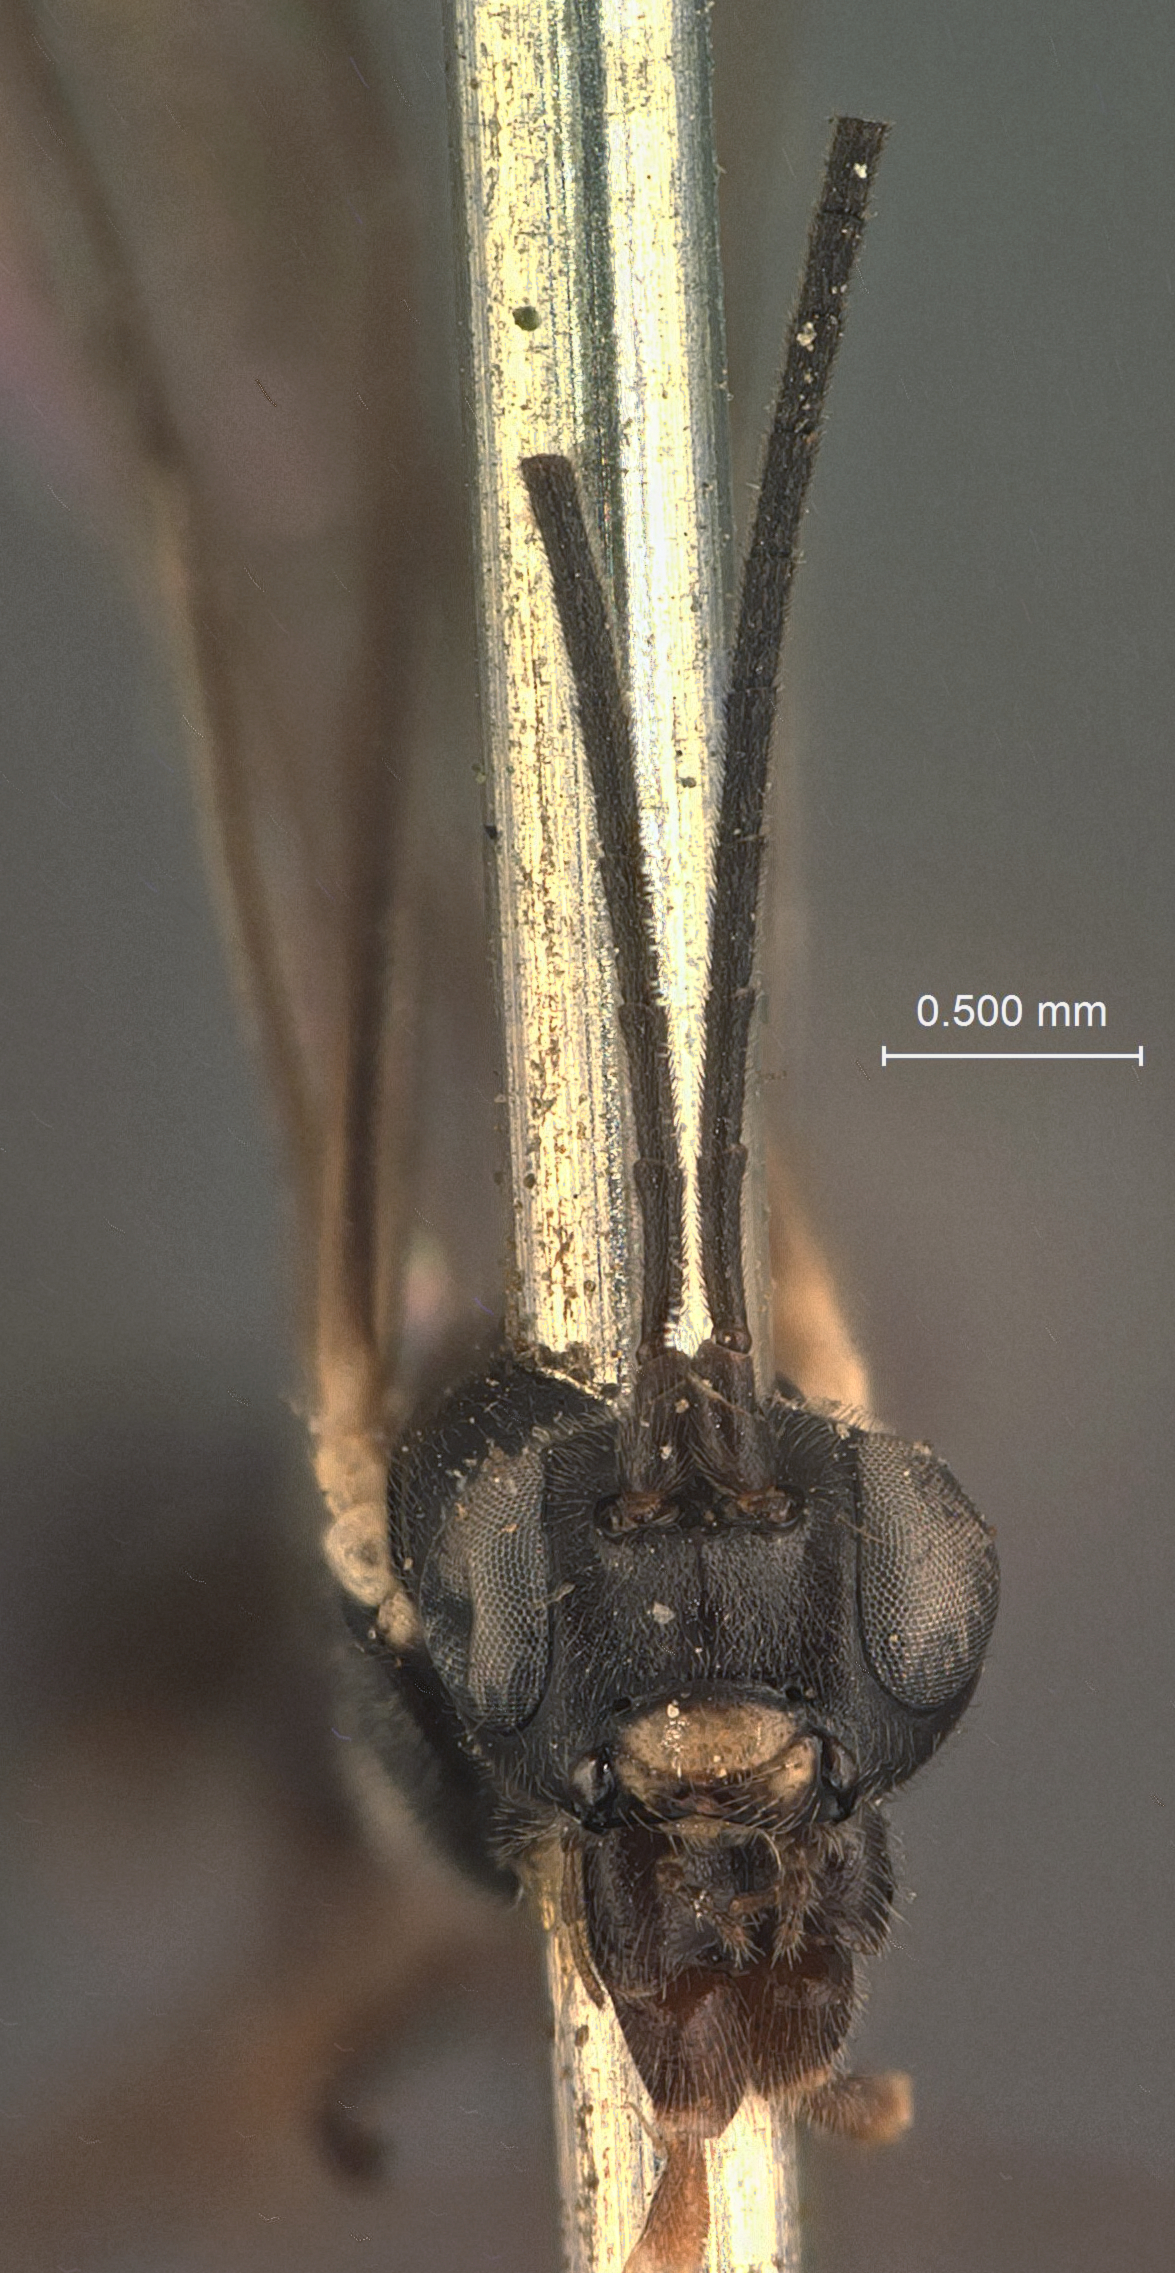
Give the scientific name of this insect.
Pimplopterus yakutatensis
